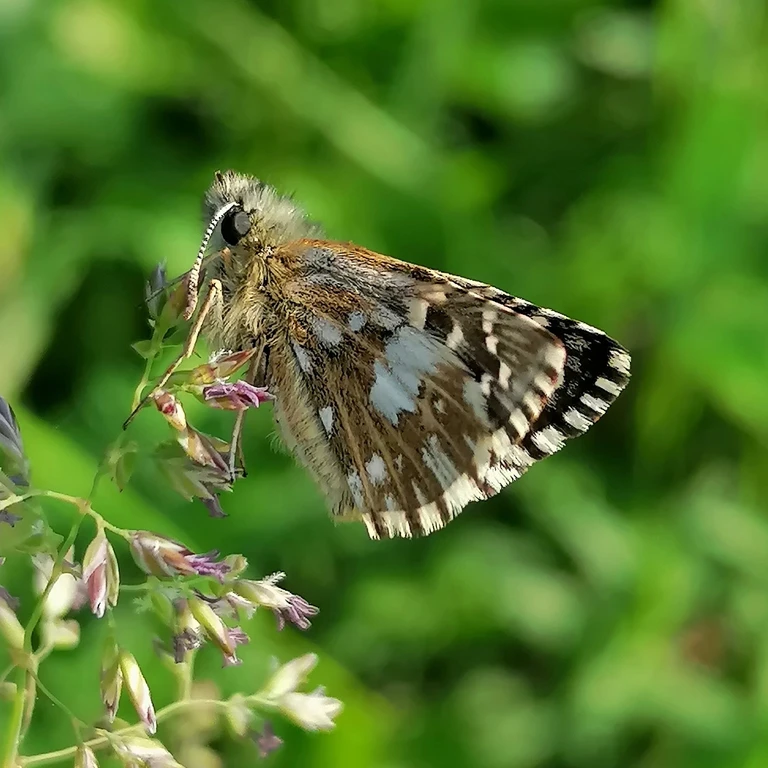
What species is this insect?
Pyrgus malvae
